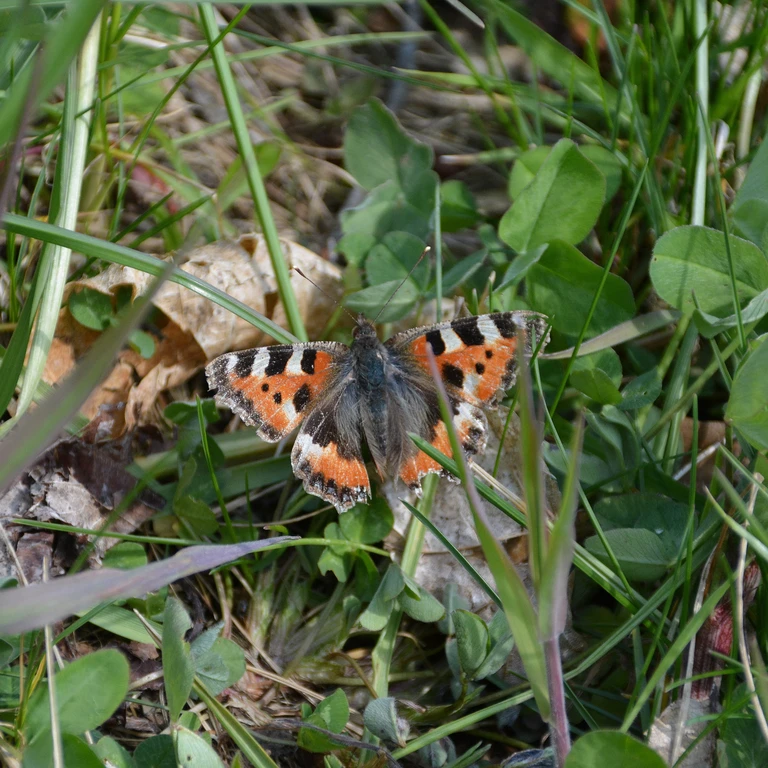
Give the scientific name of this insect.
Aglais urticae
